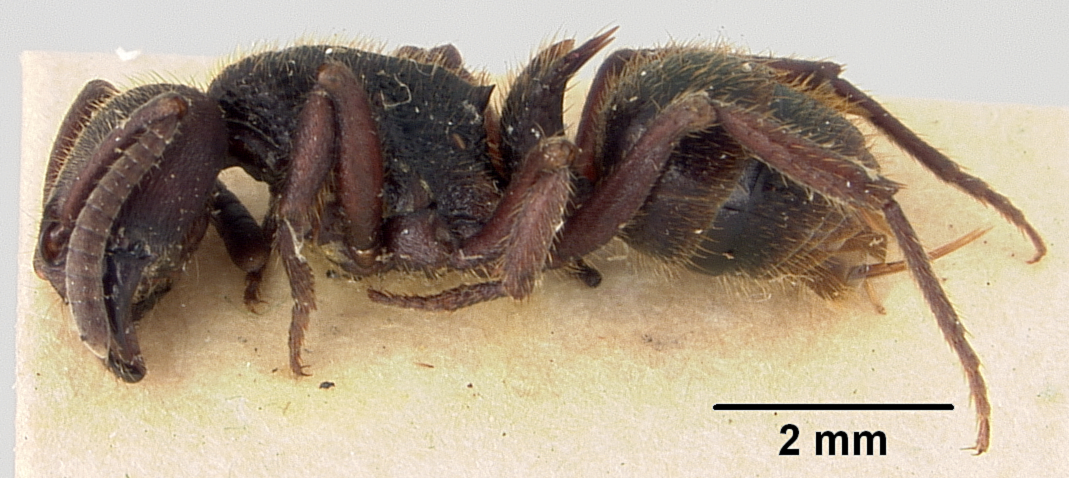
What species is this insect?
Phrynoponera gabonensis
